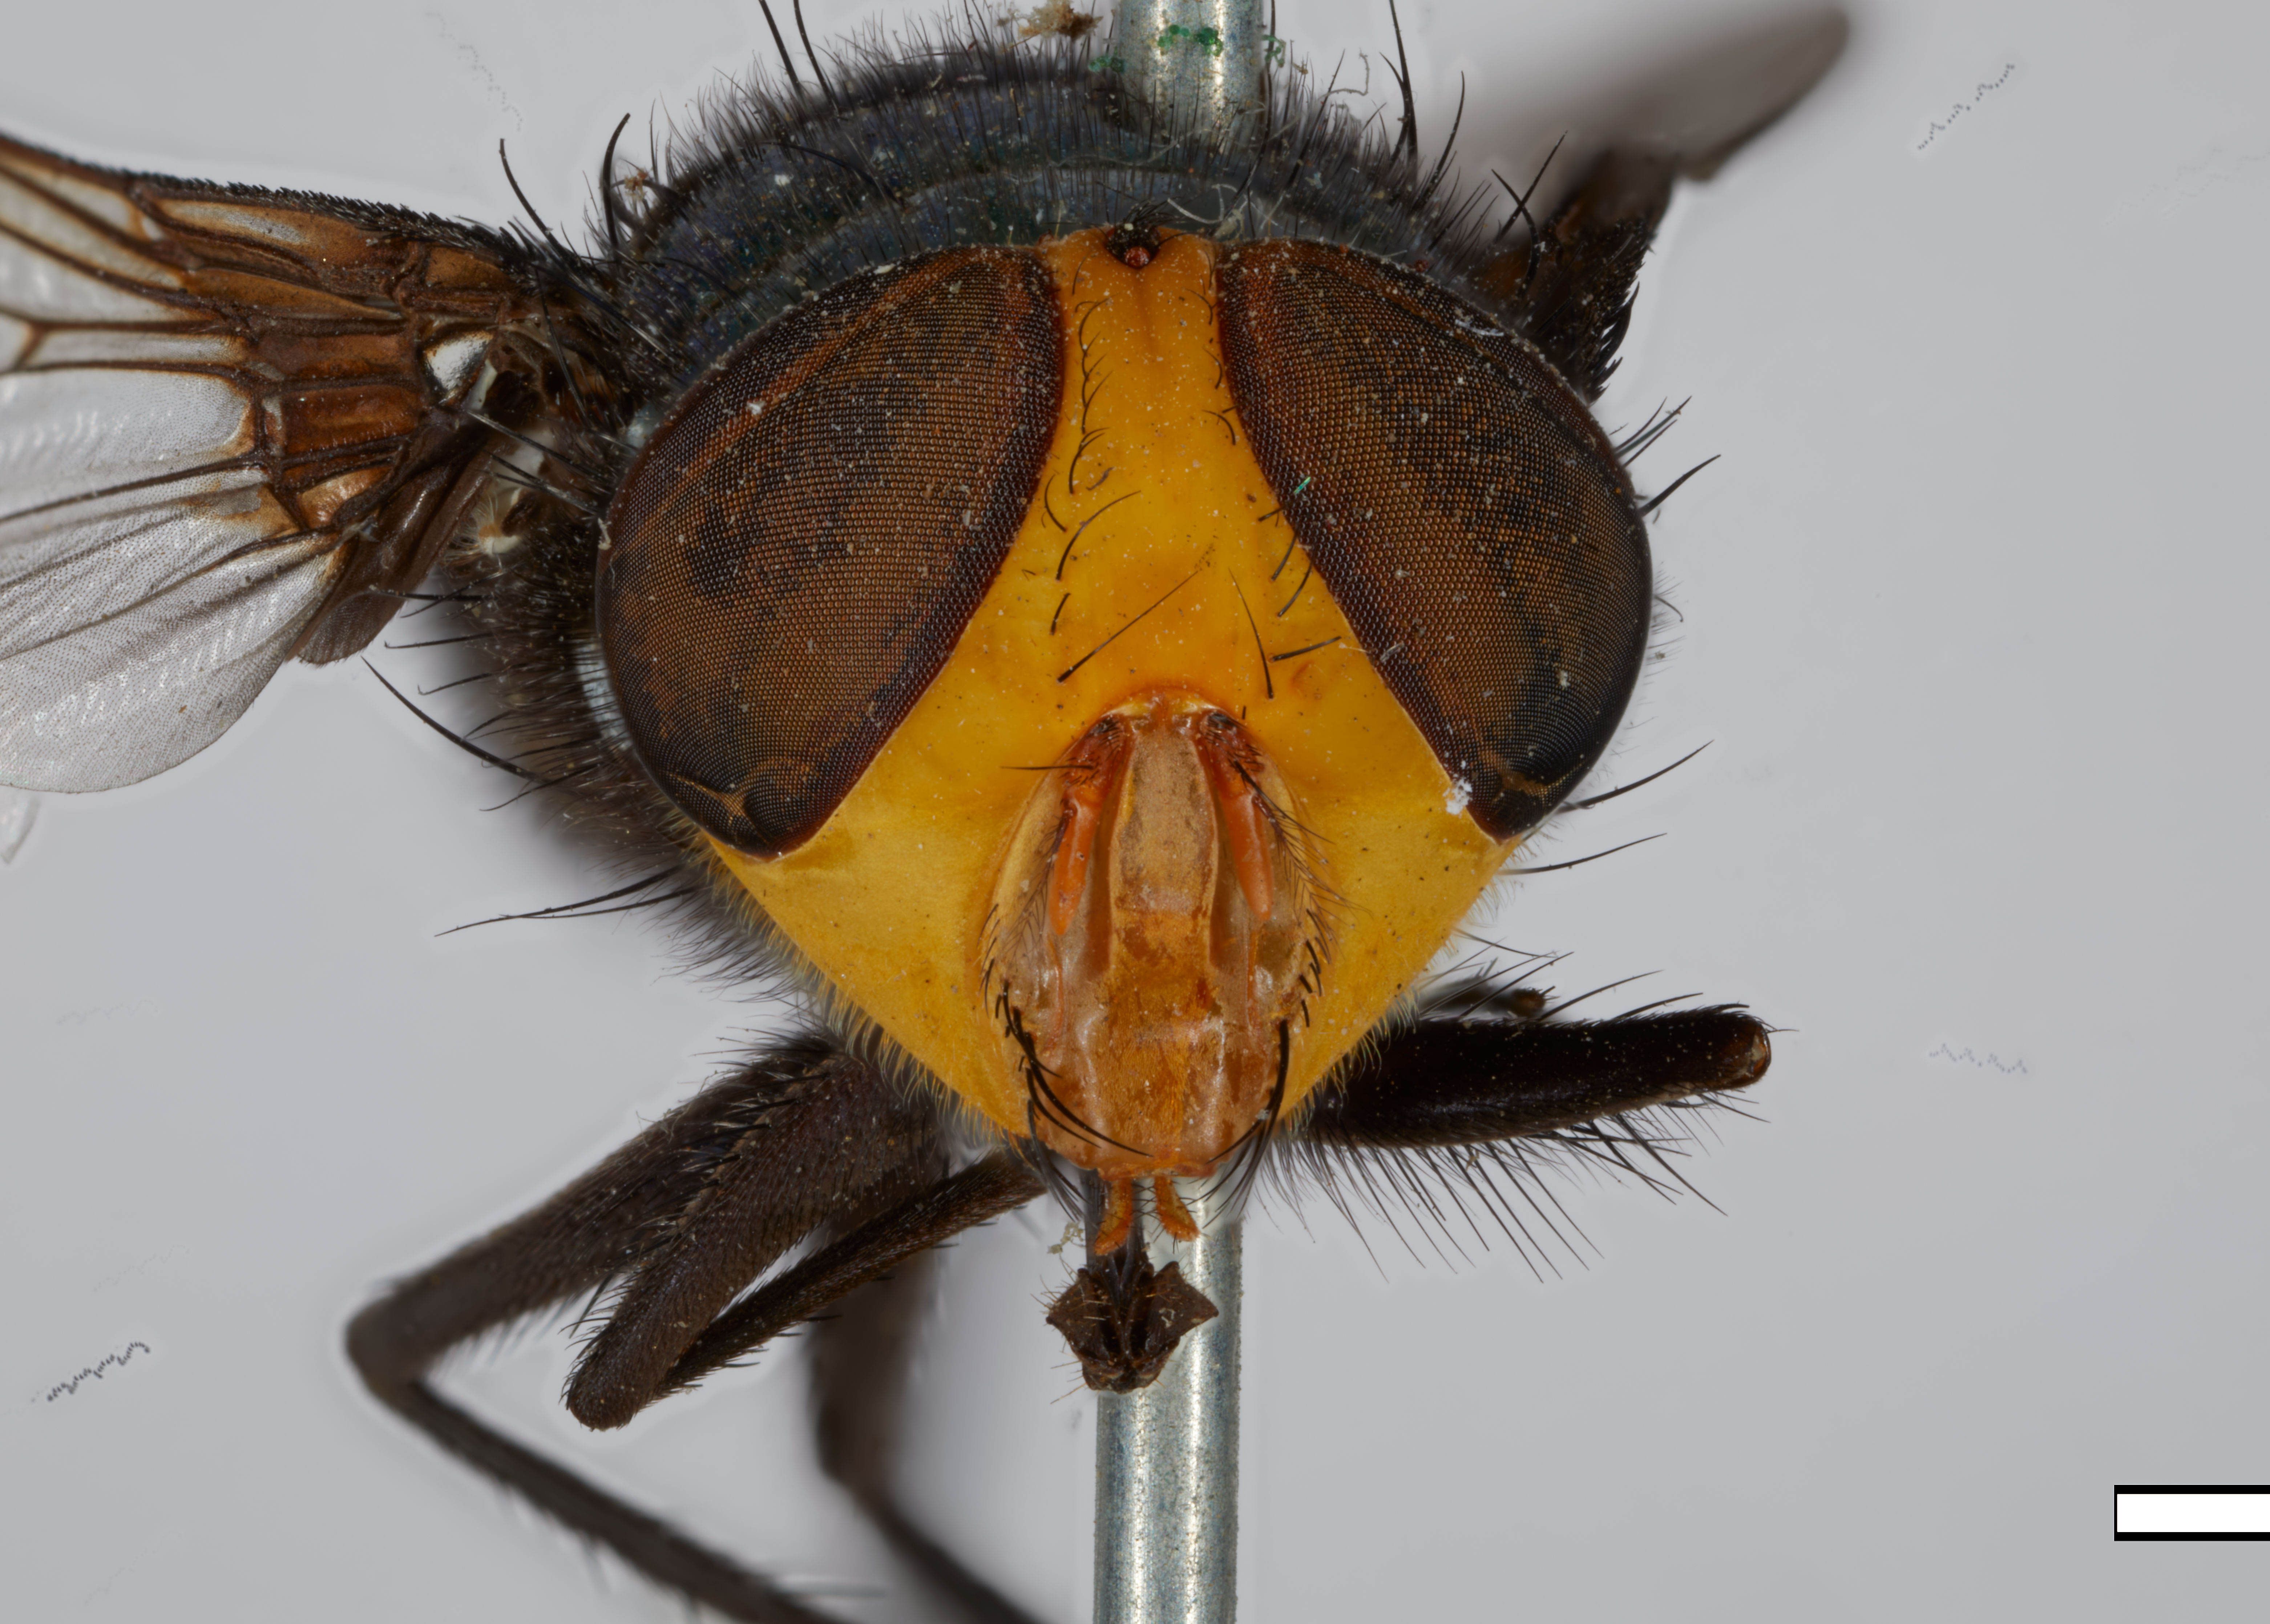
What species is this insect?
Amenia dubitalis
